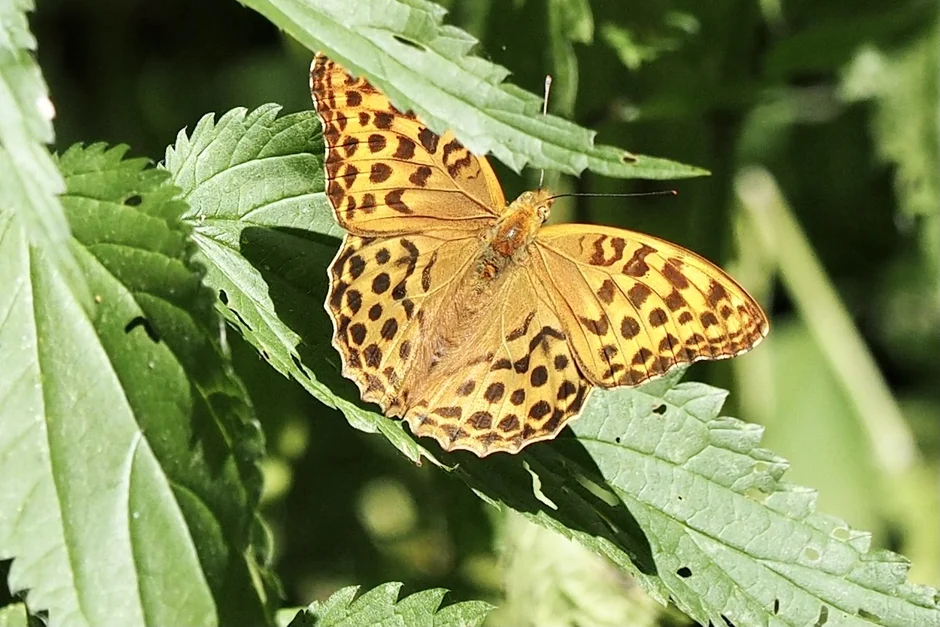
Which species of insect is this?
Argynnis paphia
